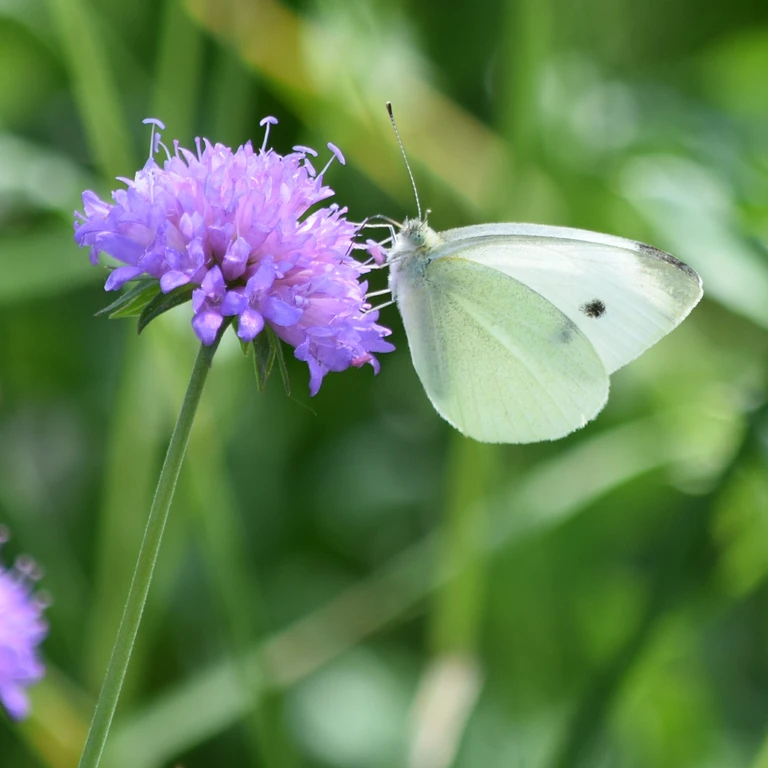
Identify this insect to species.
Pieris rapae
